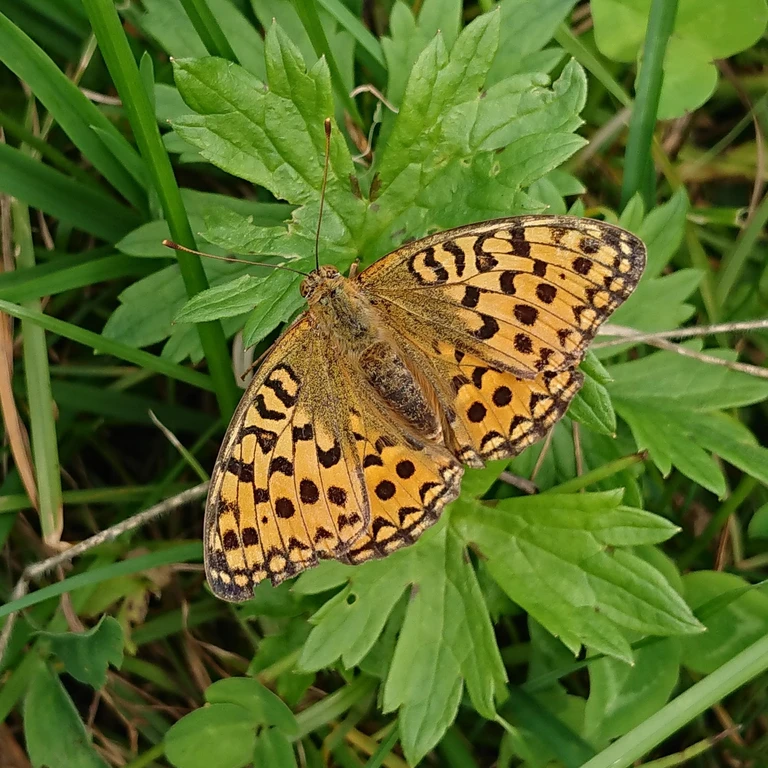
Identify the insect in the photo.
Fabriciana adippe
